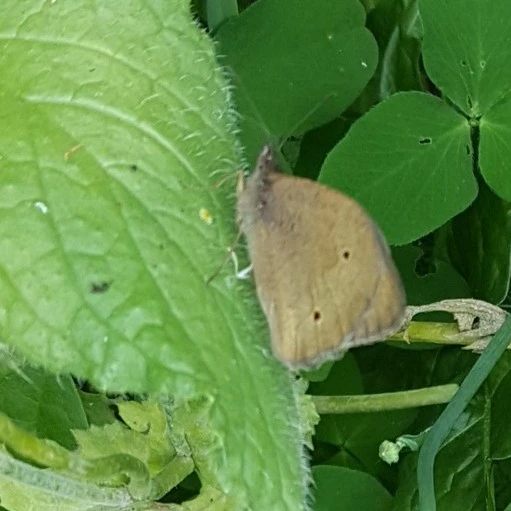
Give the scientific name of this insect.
Maniola jurtina
